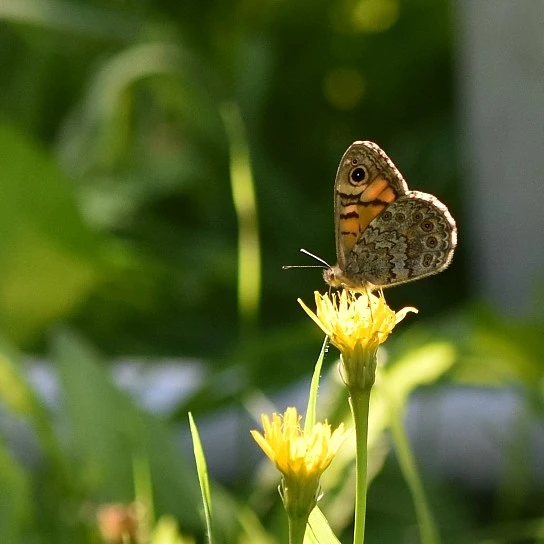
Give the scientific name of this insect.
Lasiommata megera (also Pararge megera)
